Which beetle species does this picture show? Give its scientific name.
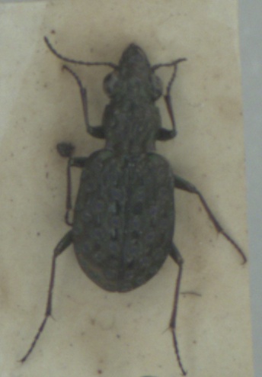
Elaphrus cupreus
